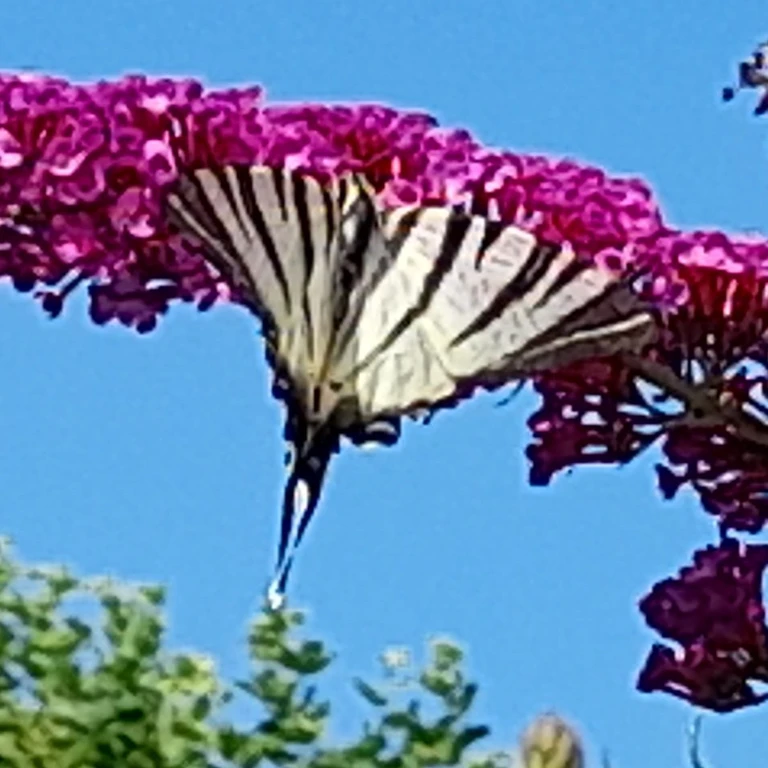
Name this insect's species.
Iphiclides podalirius
